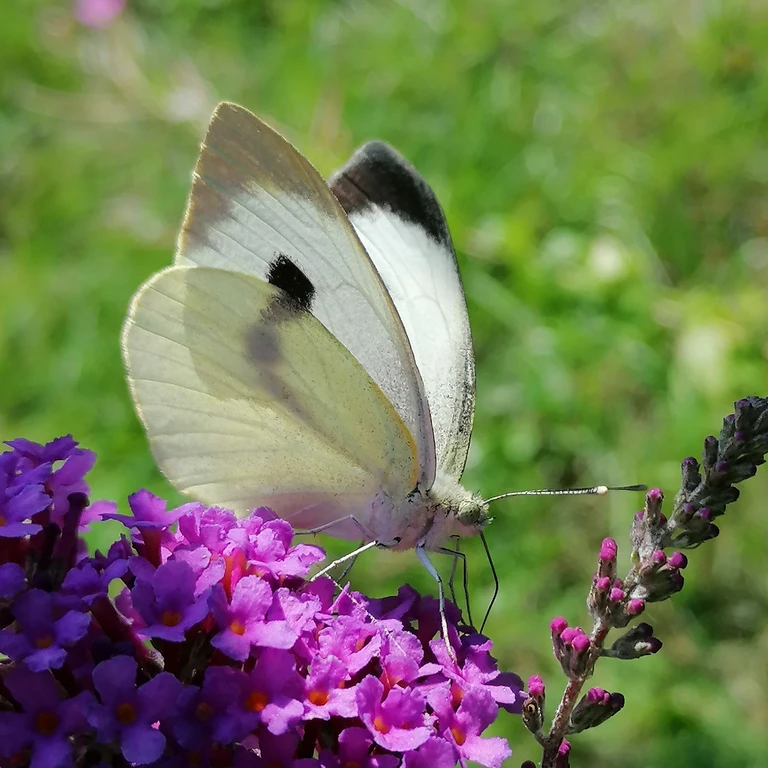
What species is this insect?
Pieris brassicae
